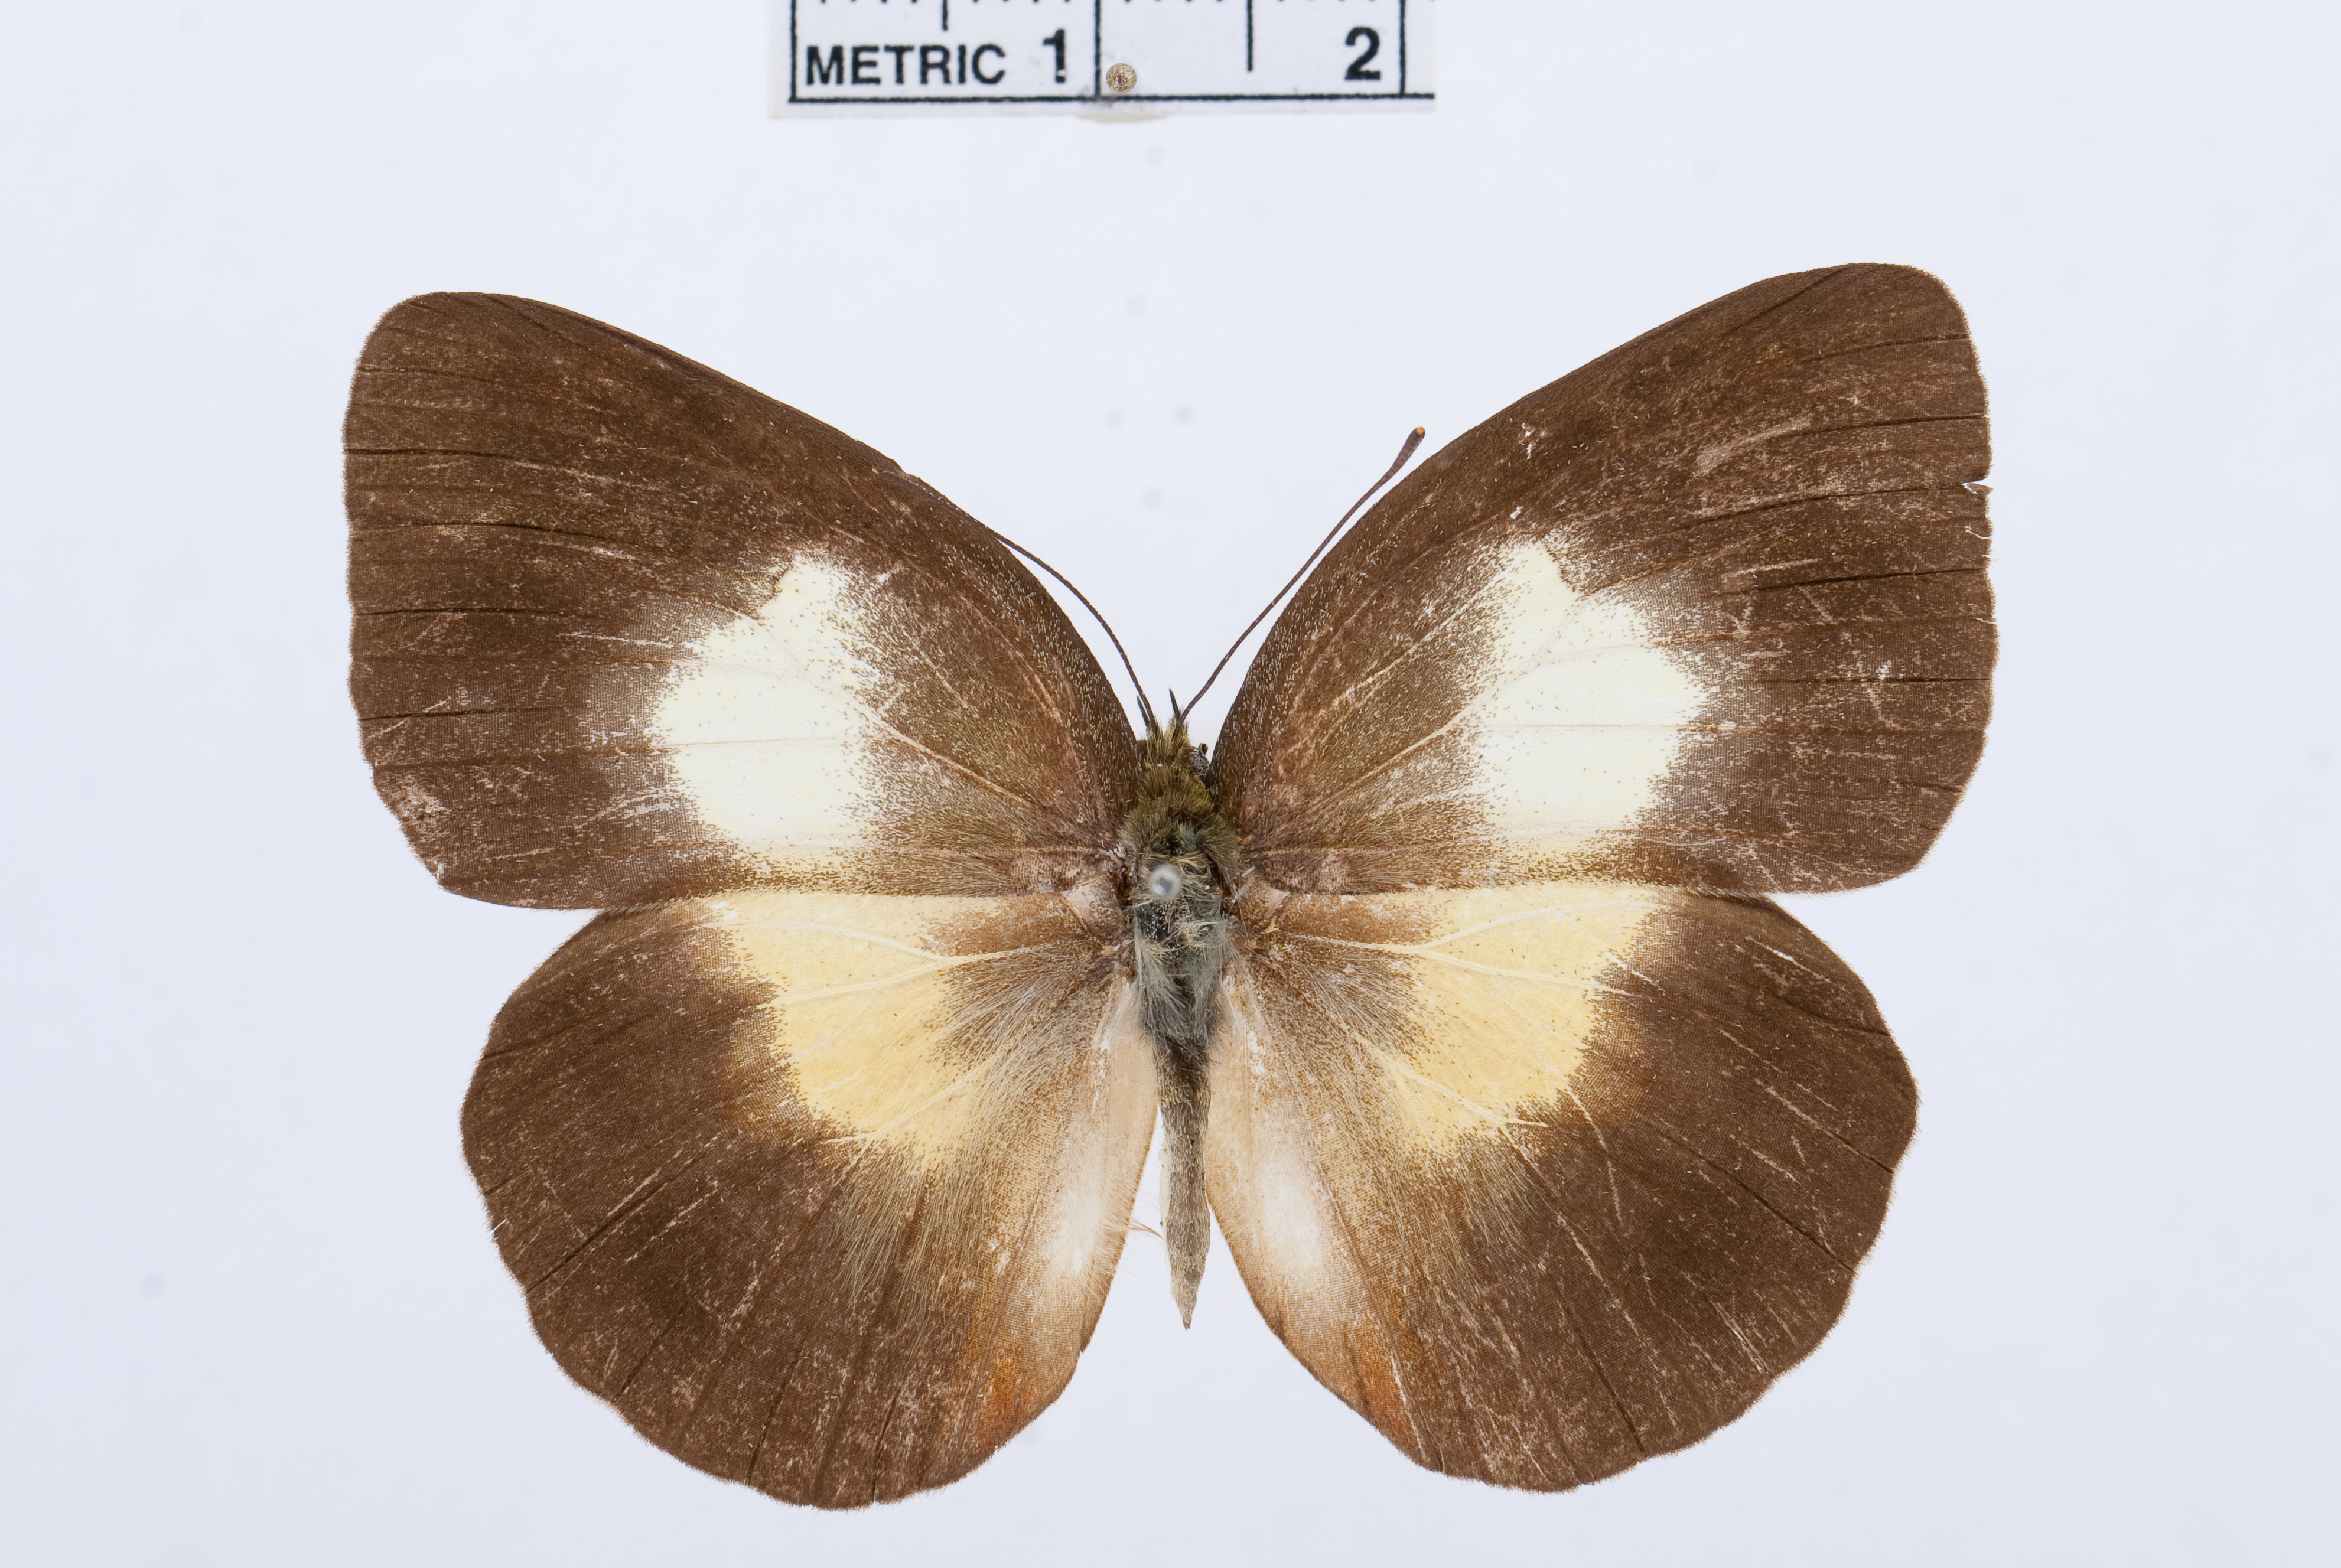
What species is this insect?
Cepora boisduvaliana
